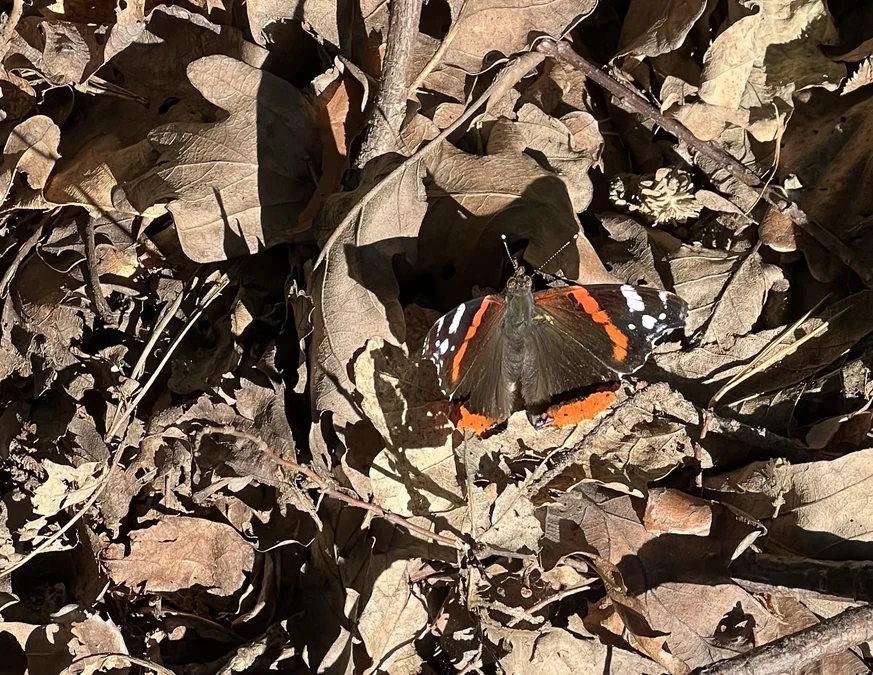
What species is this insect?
Vanessa atalanta
